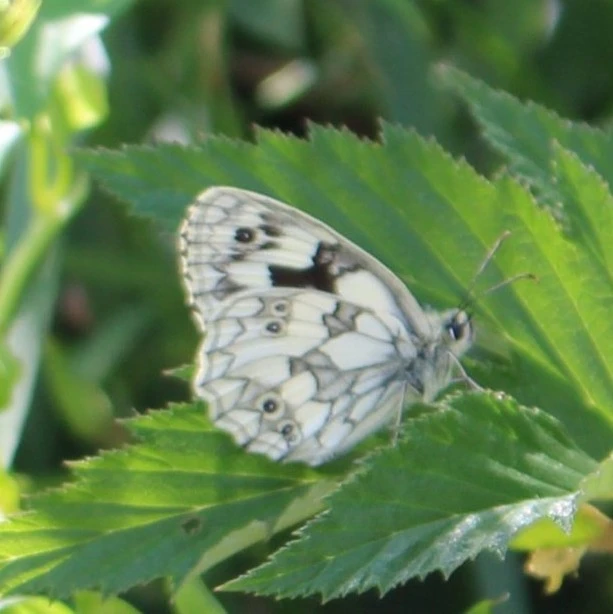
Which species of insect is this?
Melanargia galathea
